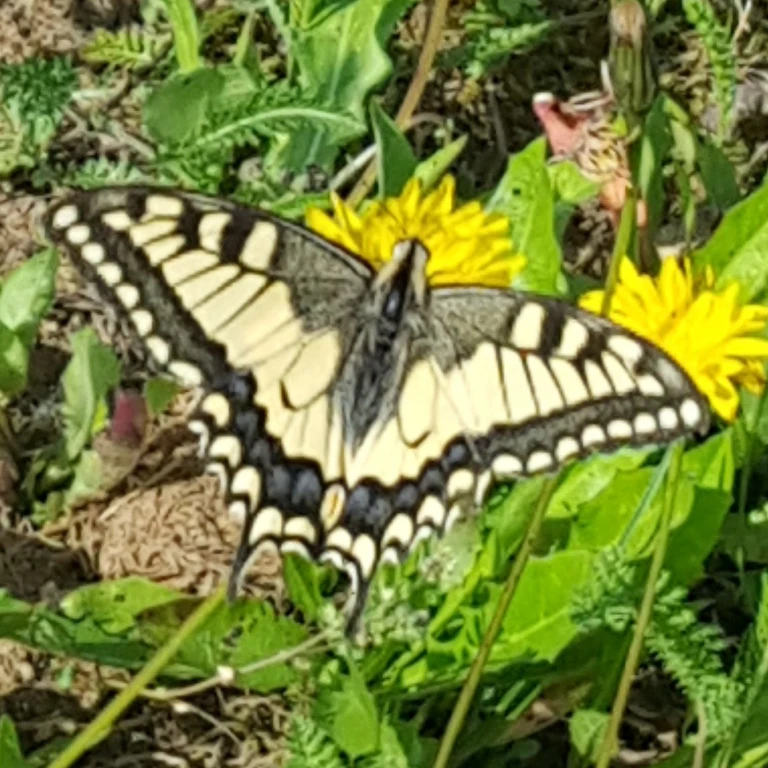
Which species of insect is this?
Papilio machaon
